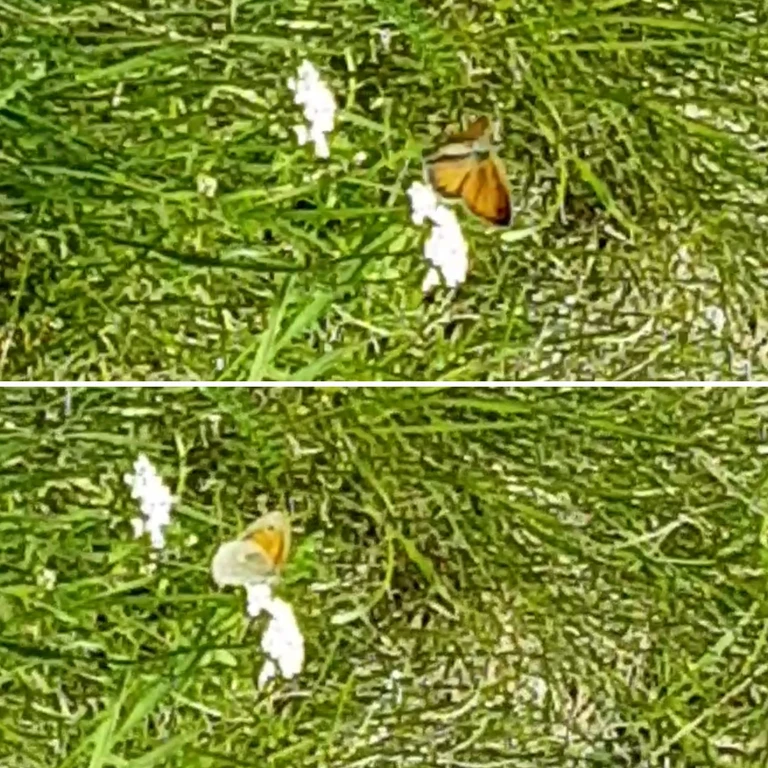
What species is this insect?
Coenonympha pamphilus
